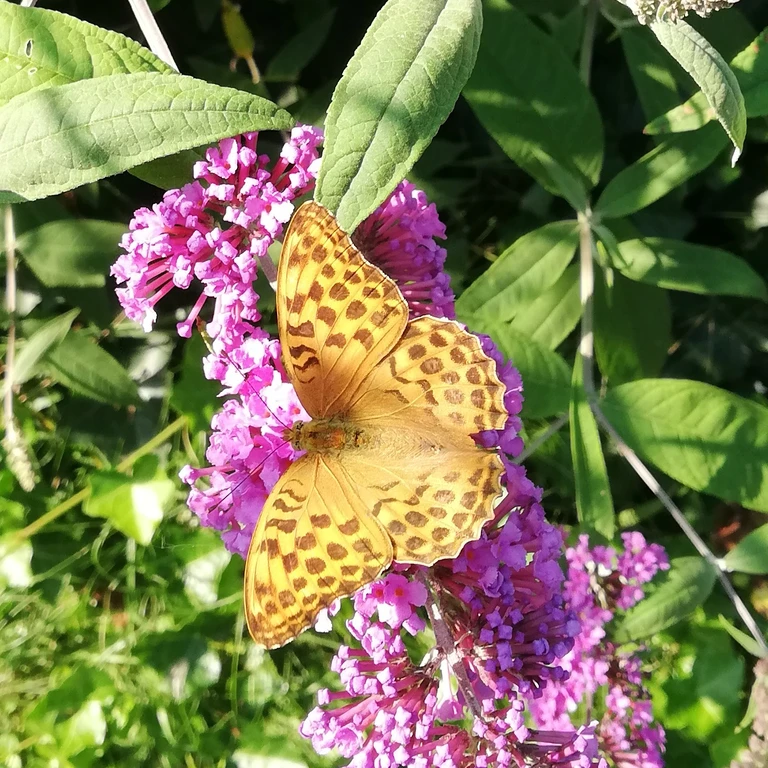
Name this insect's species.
Argynnis paphia
